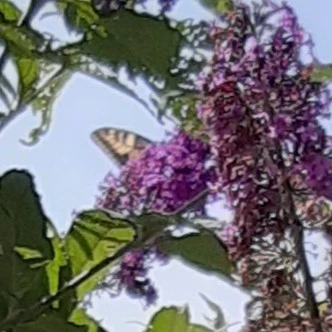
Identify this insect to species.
Papilio machaon
